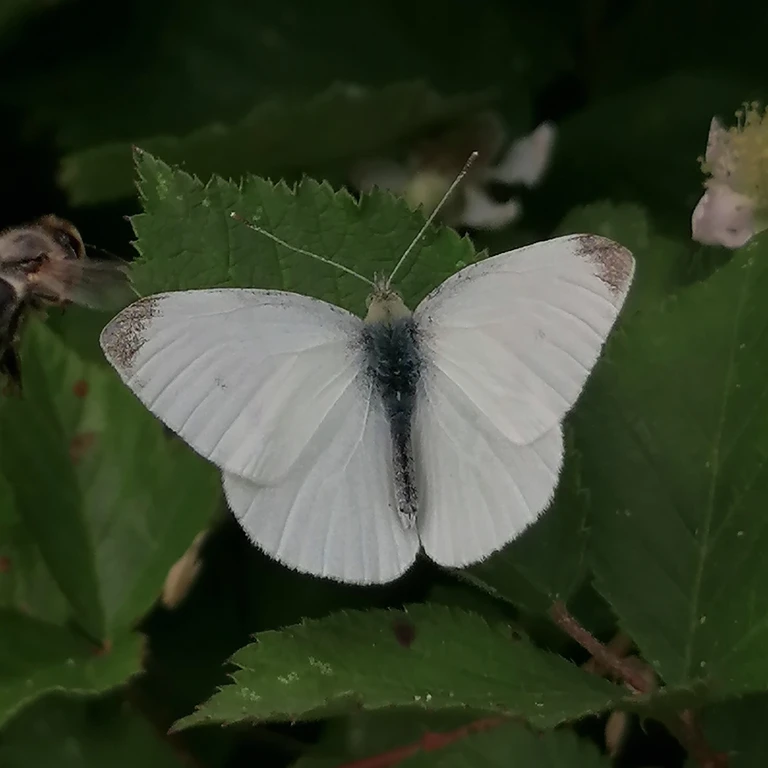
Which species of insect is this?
Pieris rapae
